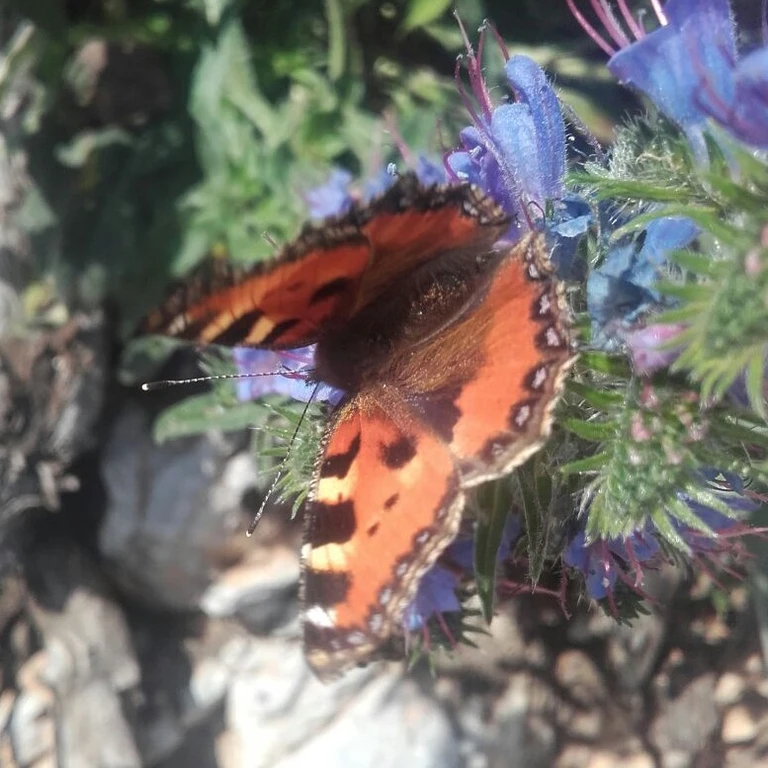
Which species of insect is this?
Aglais urticae
